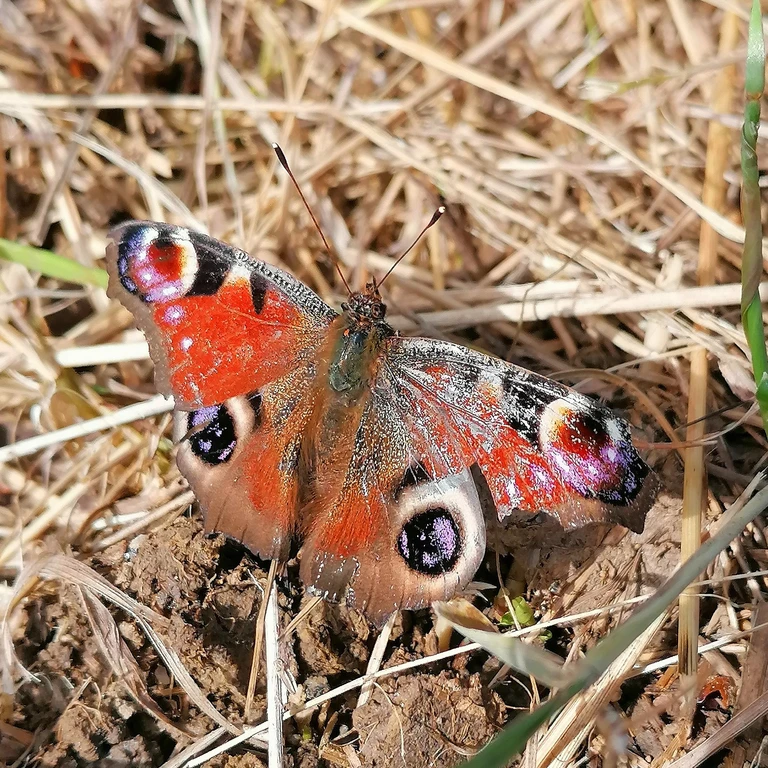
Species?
Aglais io
